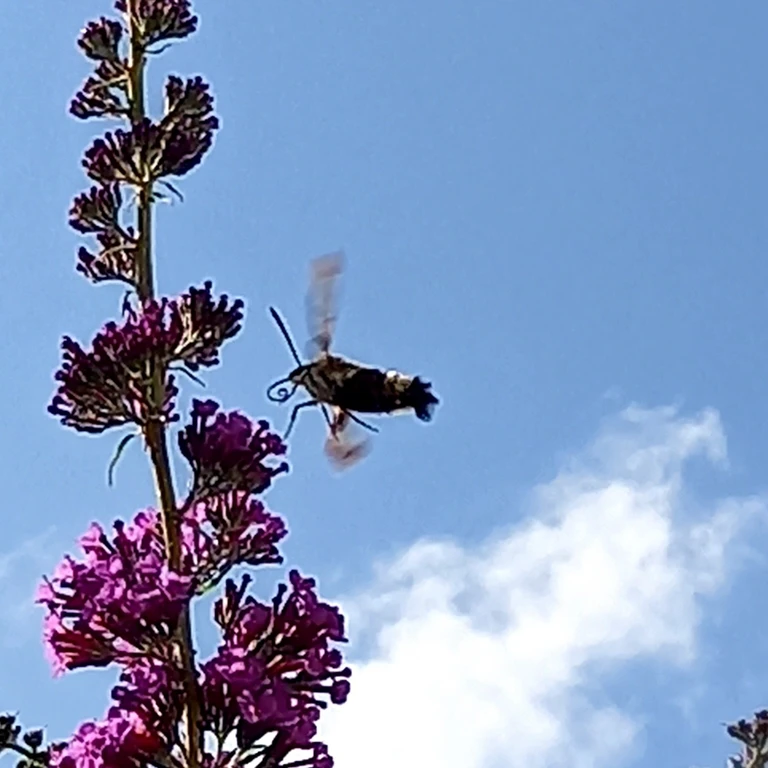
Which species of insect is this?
Hemaris fuciformis
